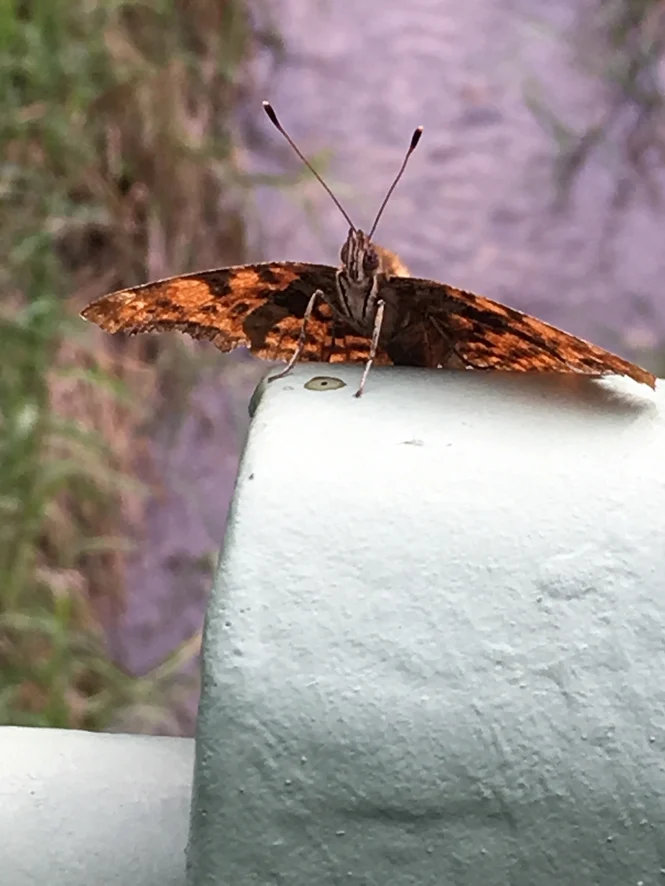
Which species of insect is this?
Polygonia c-album
